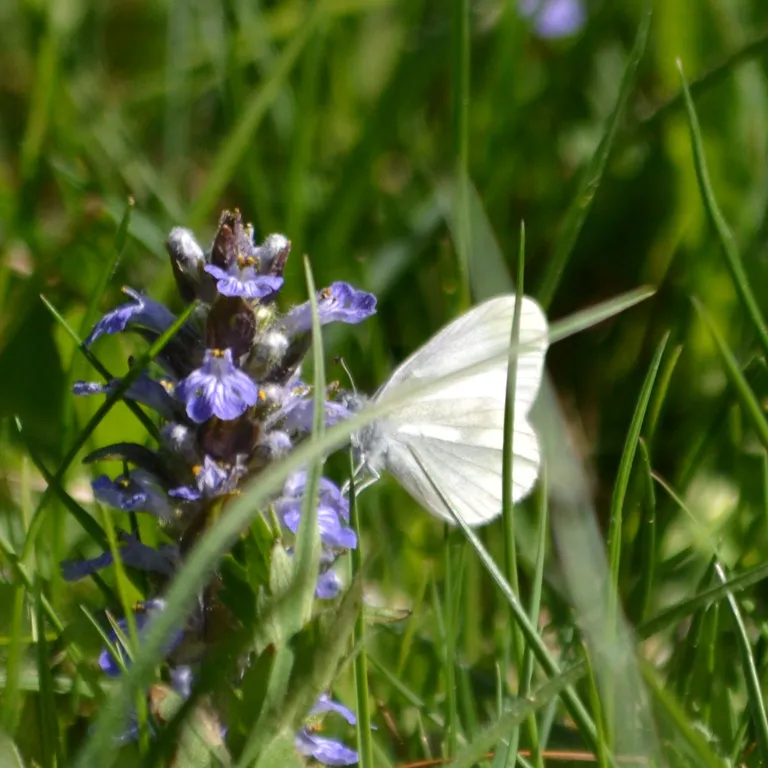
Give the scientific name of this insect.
Leptidea sinapis/juvernica
